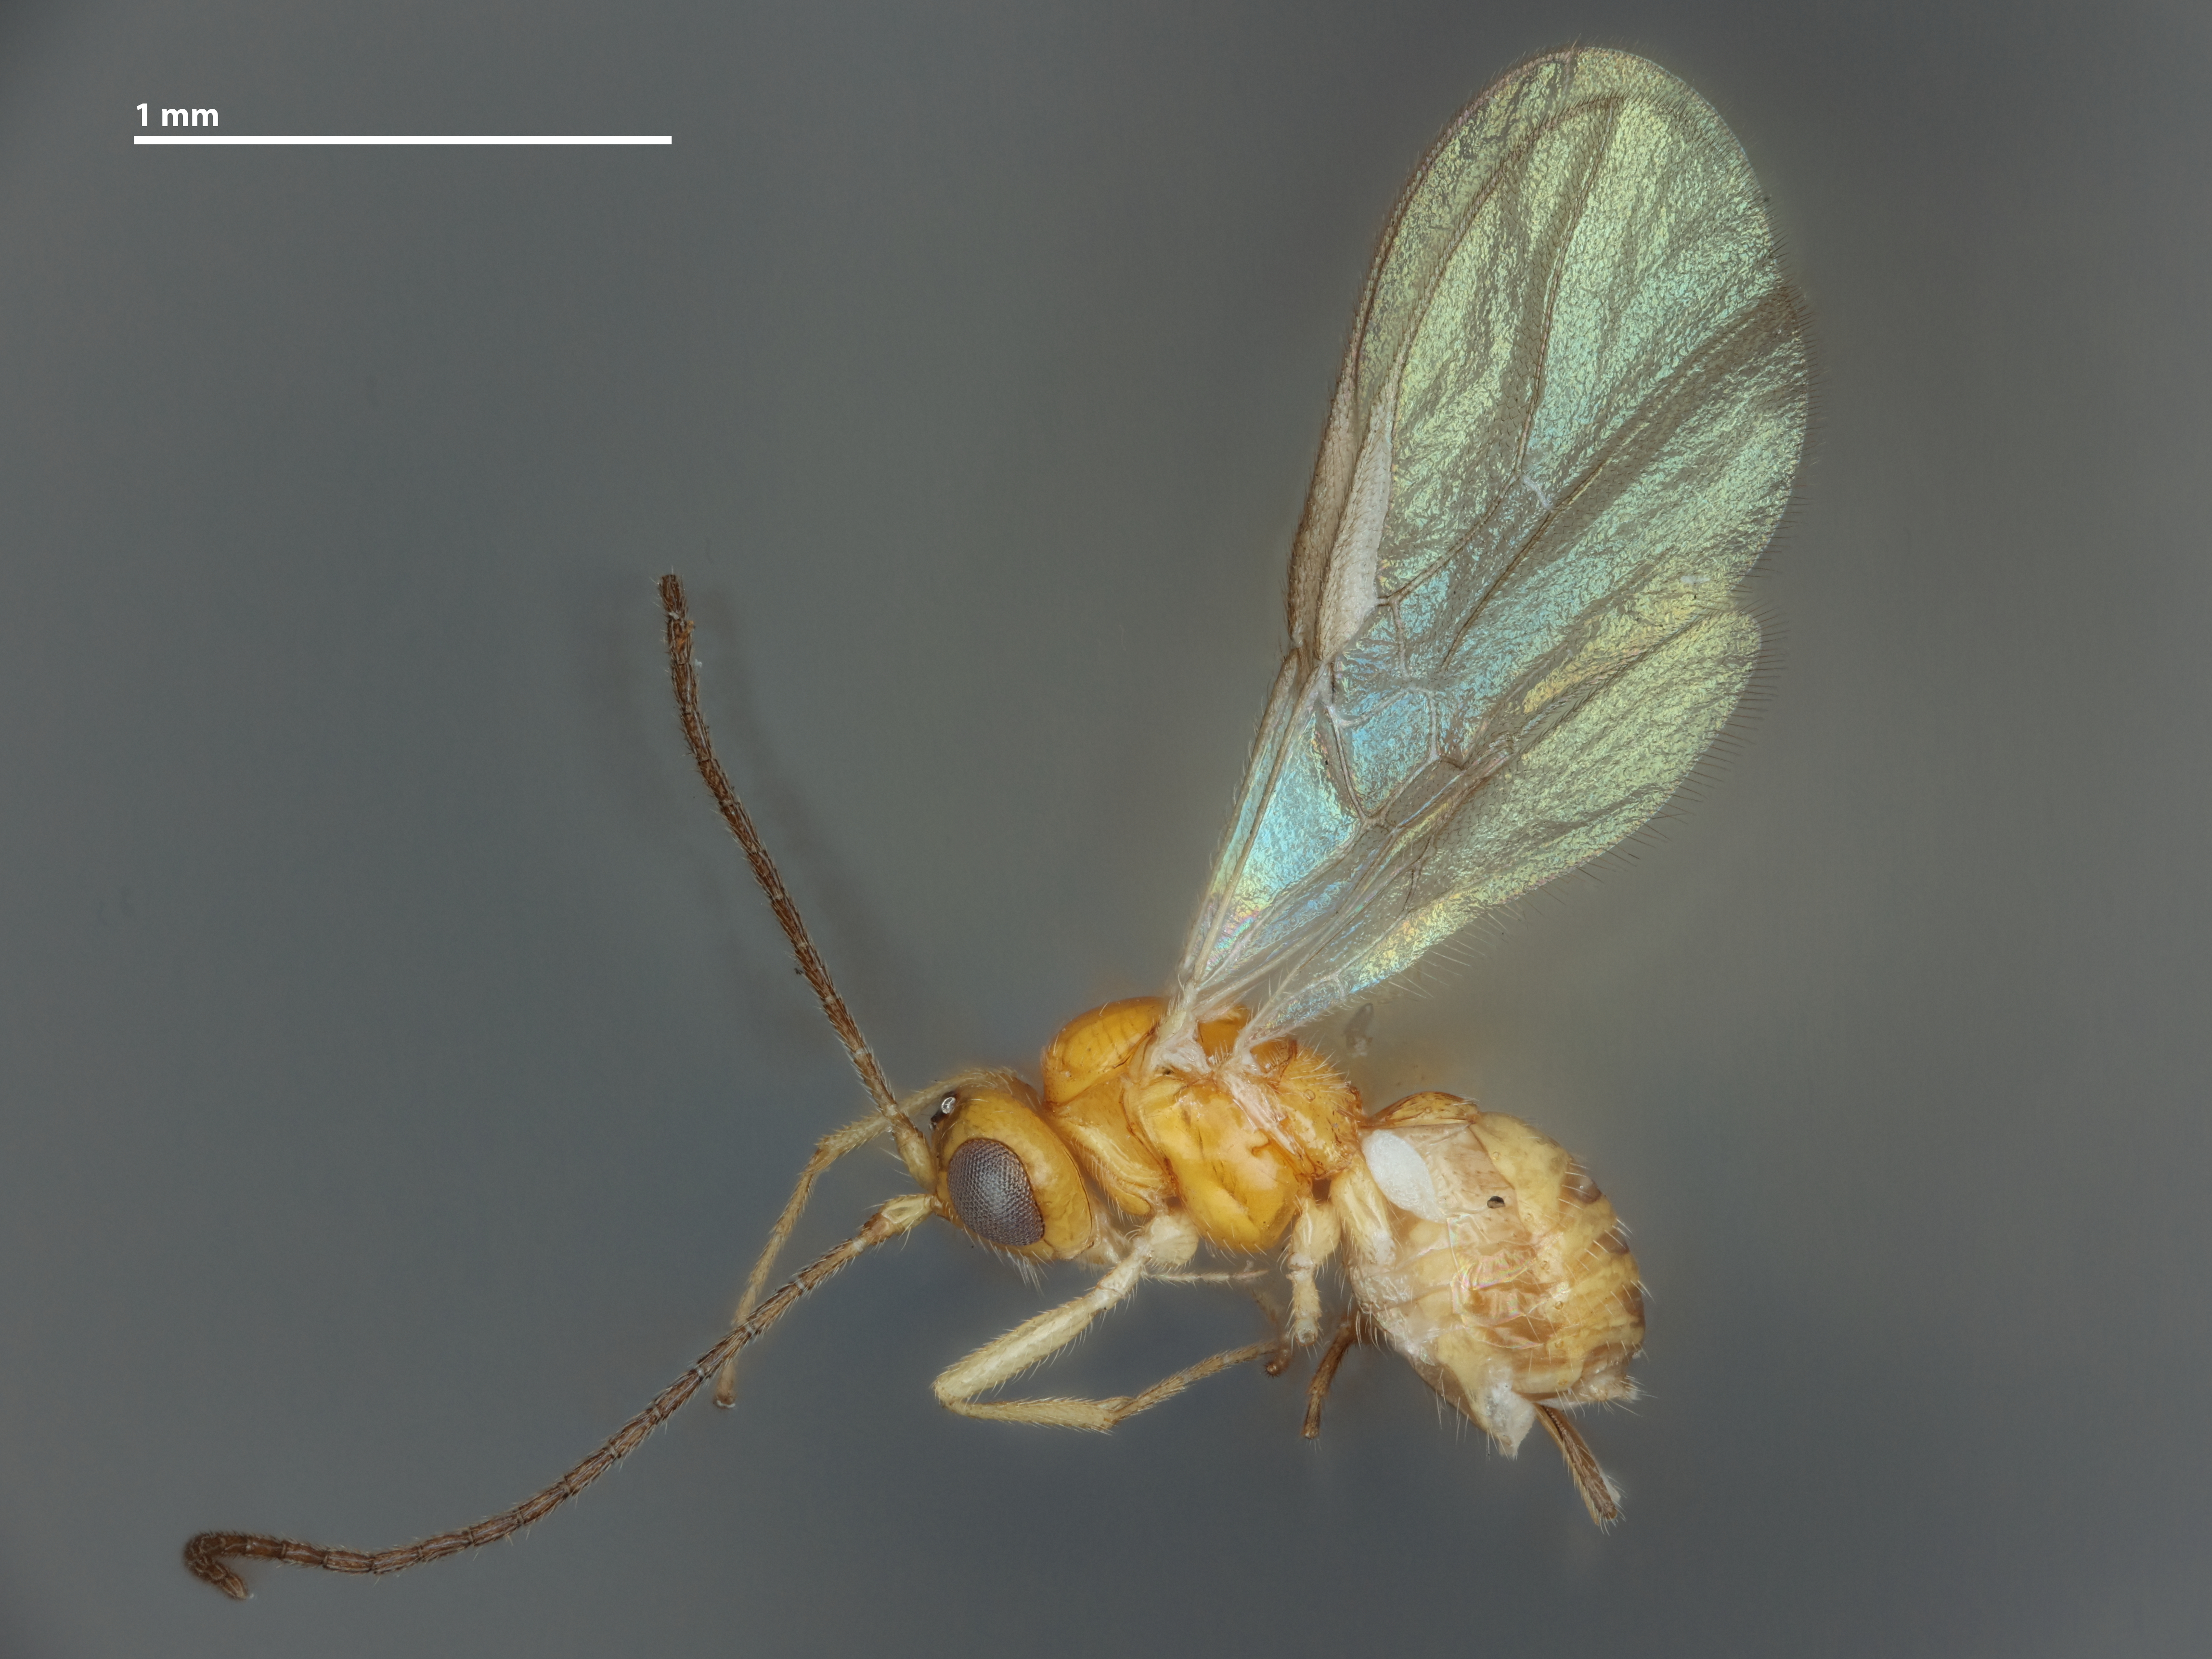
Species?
Opius dizygomyzae
